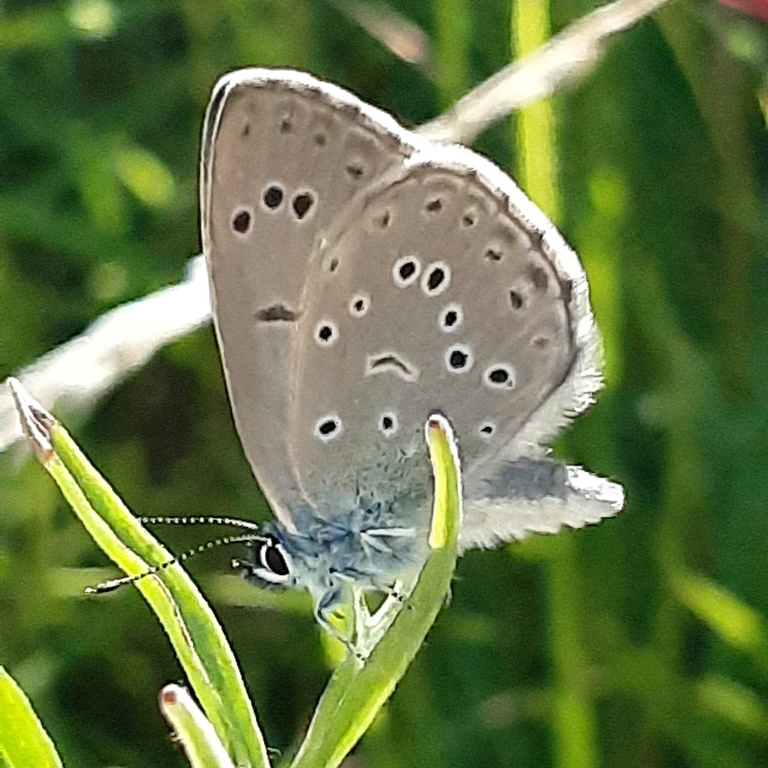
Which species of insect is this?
Phengaris alcon/rebeli
